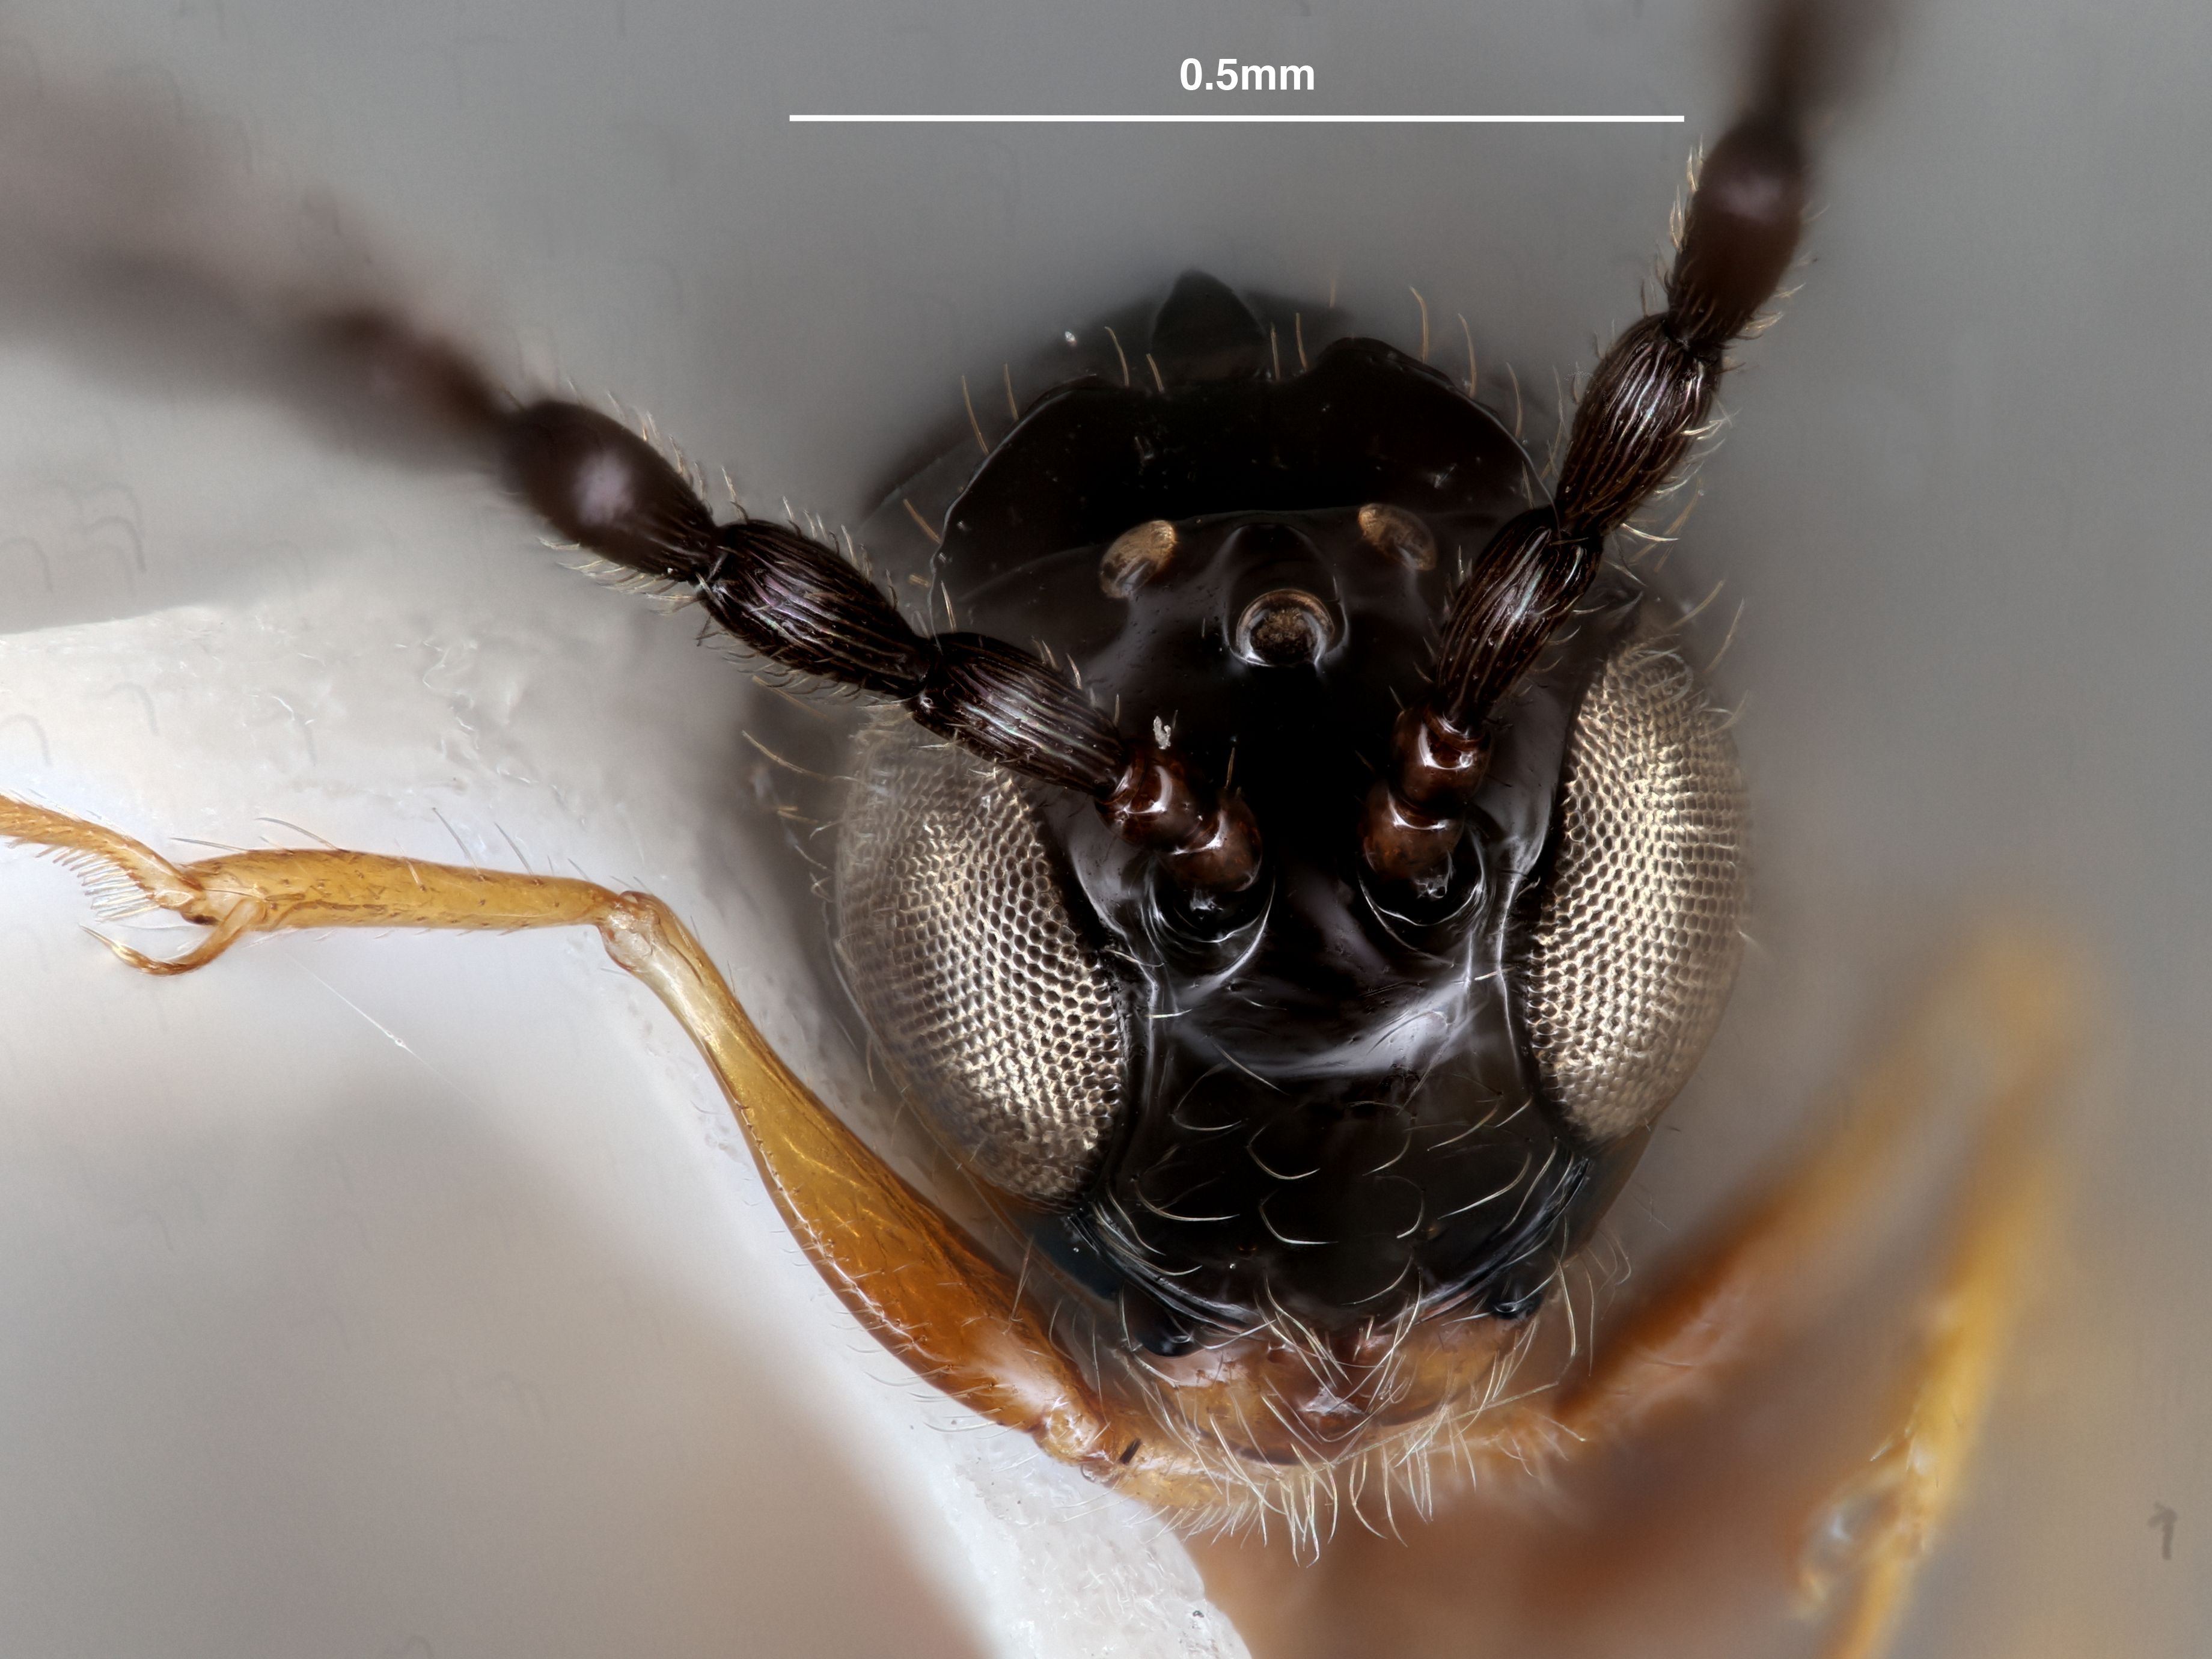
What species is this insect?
Zaeucoila infuscata
